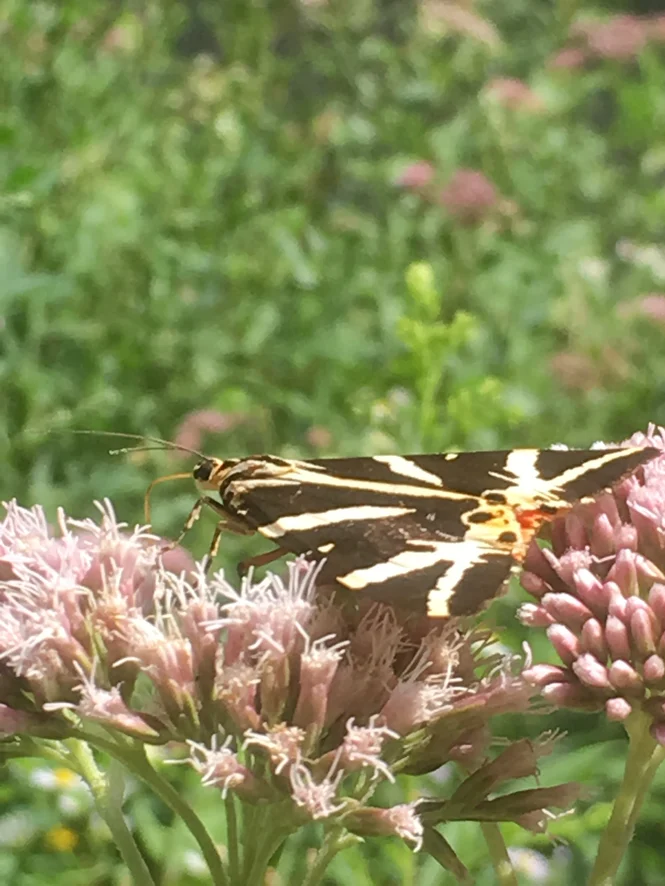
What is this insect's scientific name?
Euplagia quadripunctaria
